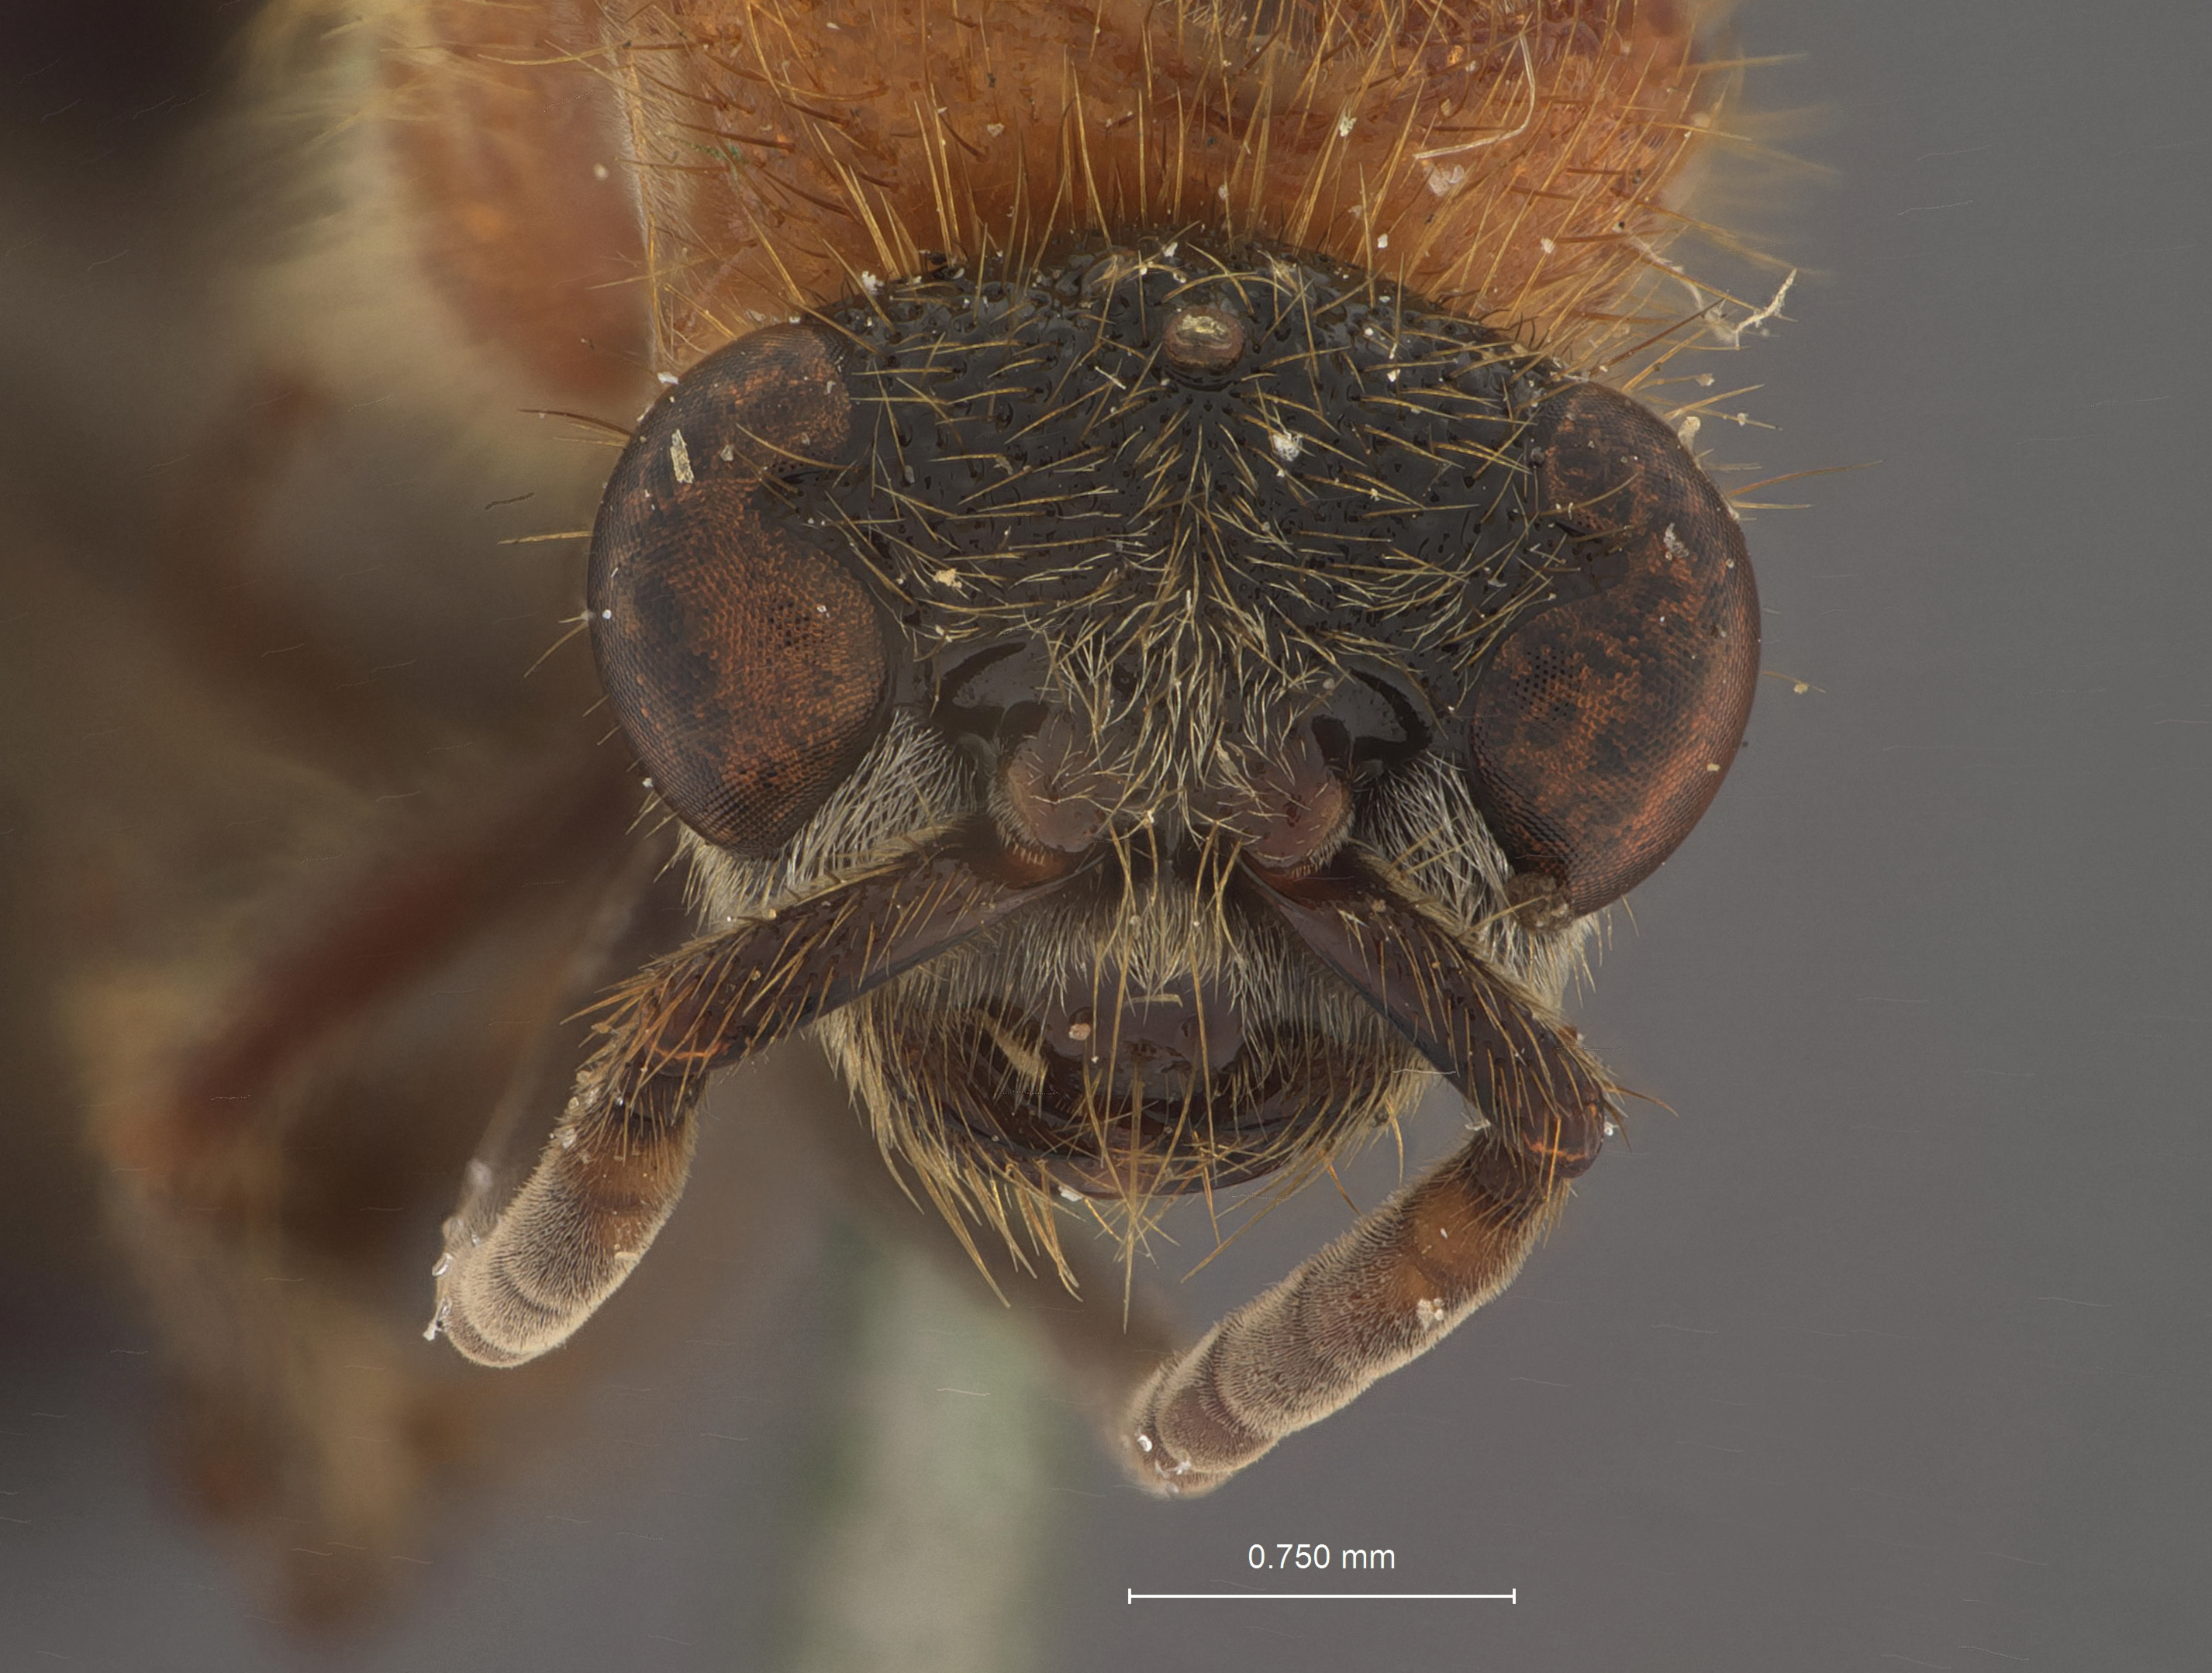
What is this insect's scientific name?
Timulla hylonome
